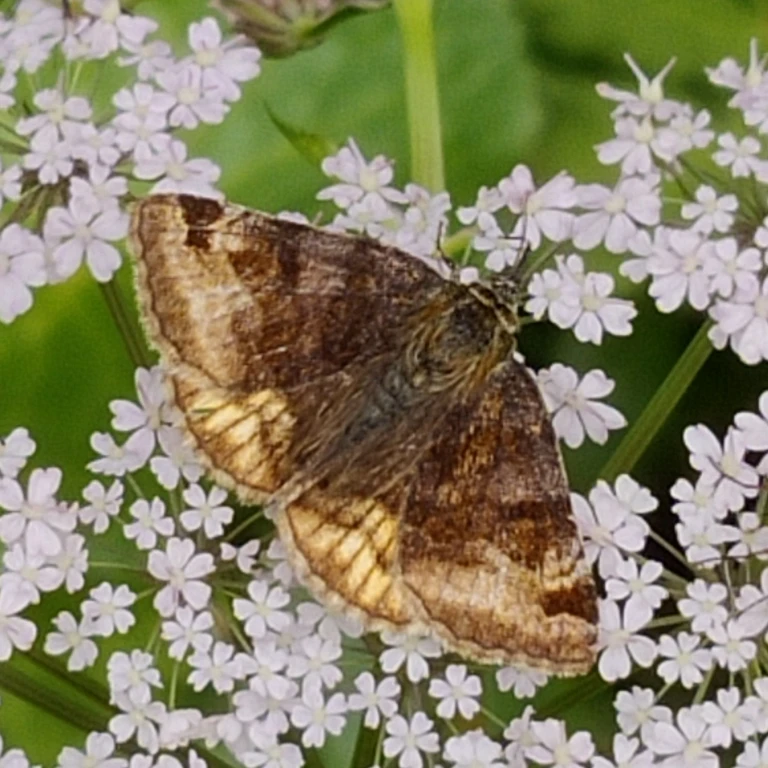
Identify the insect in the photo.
Euclidia glyphica
